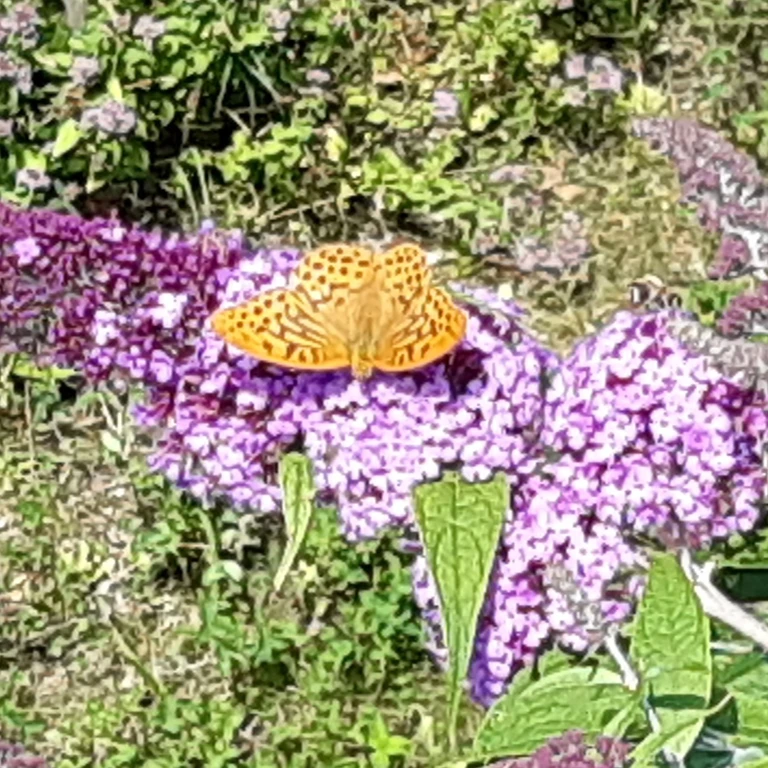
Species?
Argynnis paphia
